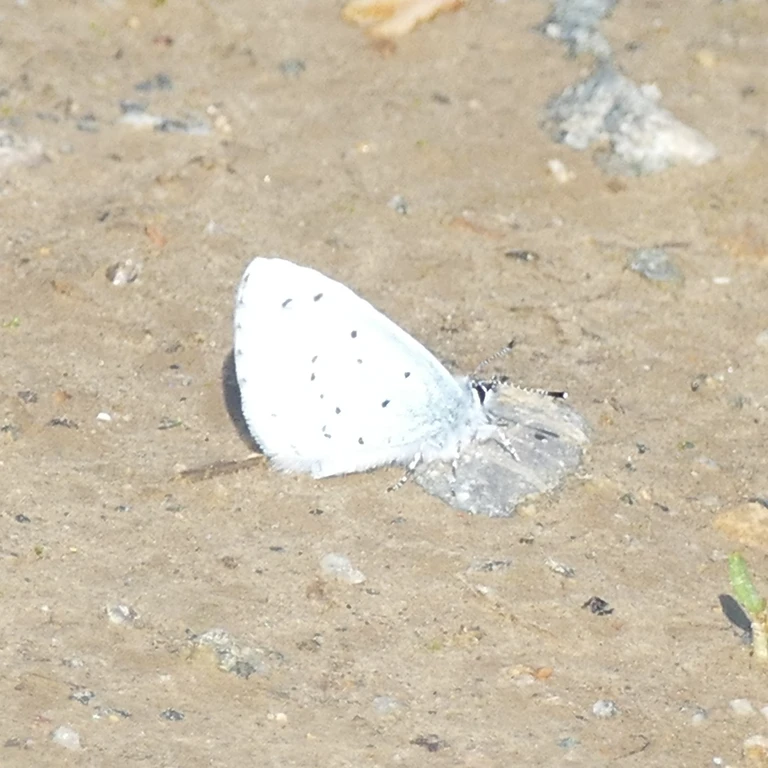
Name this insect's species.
Celastrina argiolus
